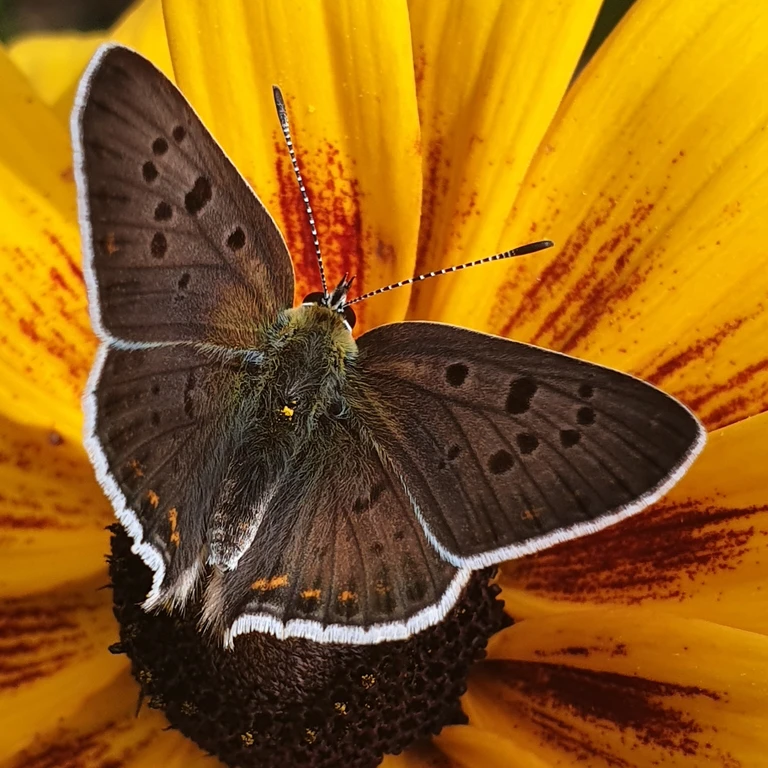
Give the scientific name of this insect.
Lycaena tityrus (also Loweia tityrus)
